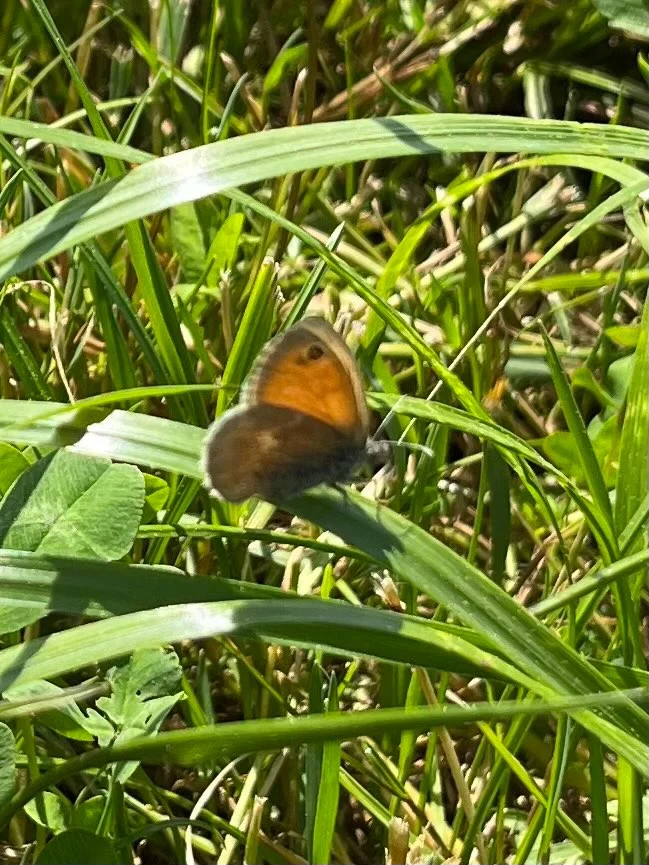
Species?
Coenonympha pamphilus
